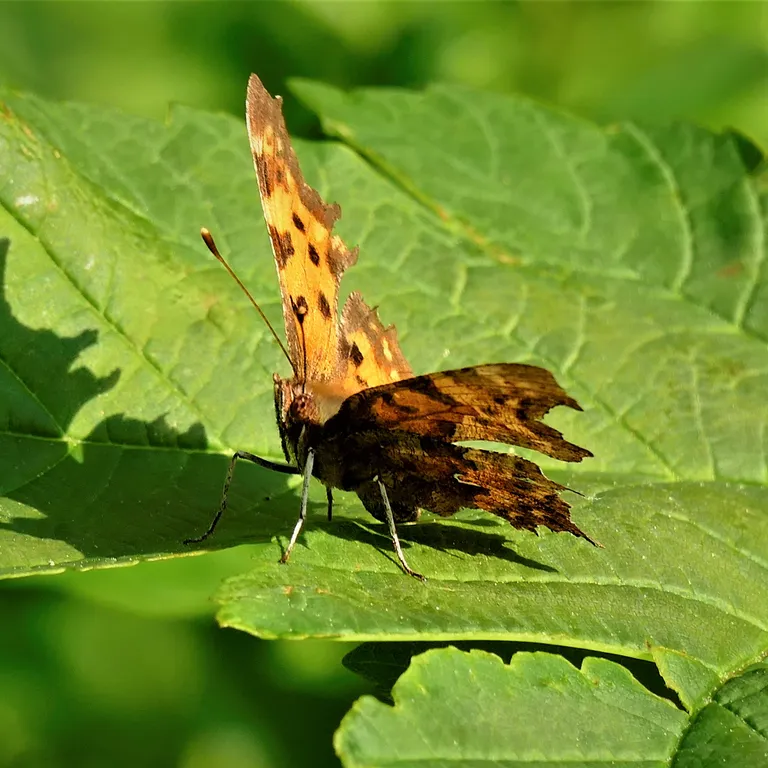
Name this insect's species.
Polygonia c-album
